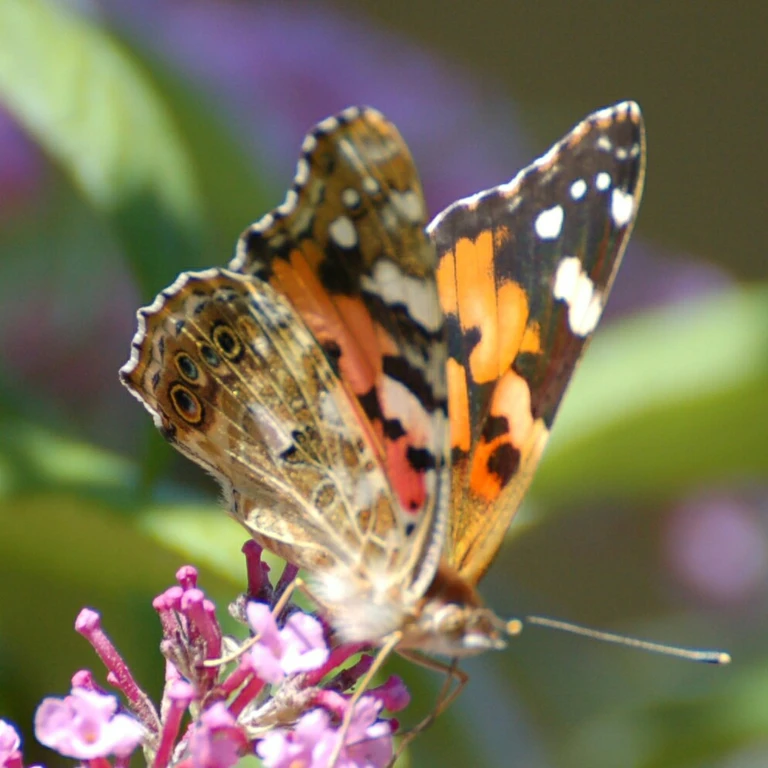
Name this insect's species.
Vanessa cardui
